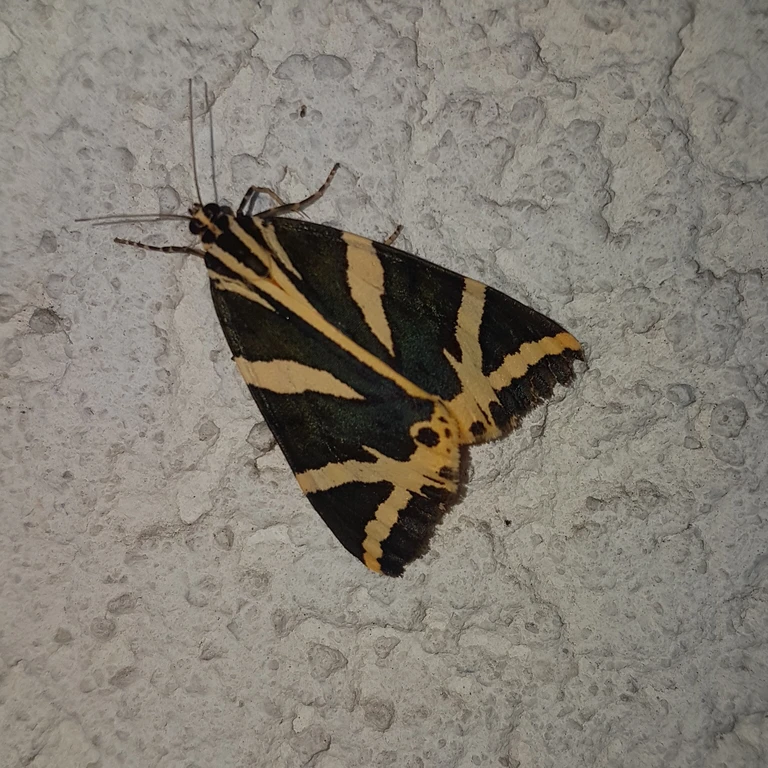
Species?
Euplagia quadripunctaria
